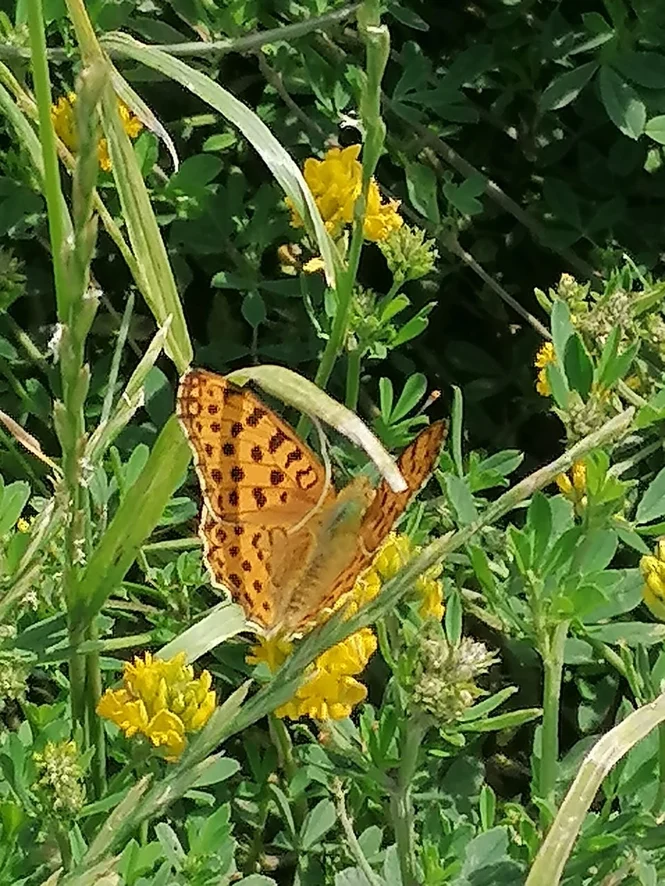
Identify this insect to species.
Issoria lathonia
